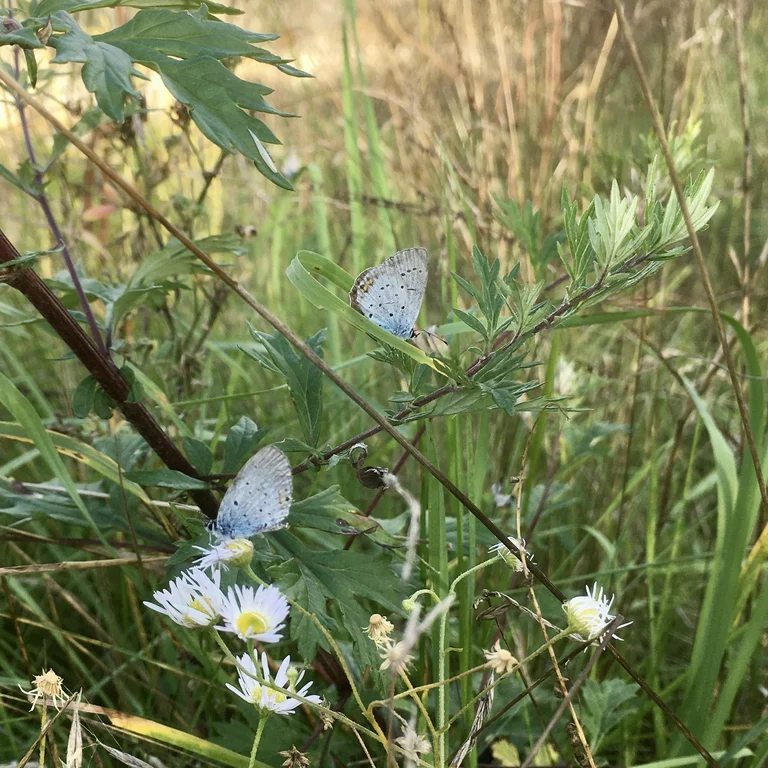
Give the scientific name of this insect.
Cupido argiades (also Elkalyce argiades)
